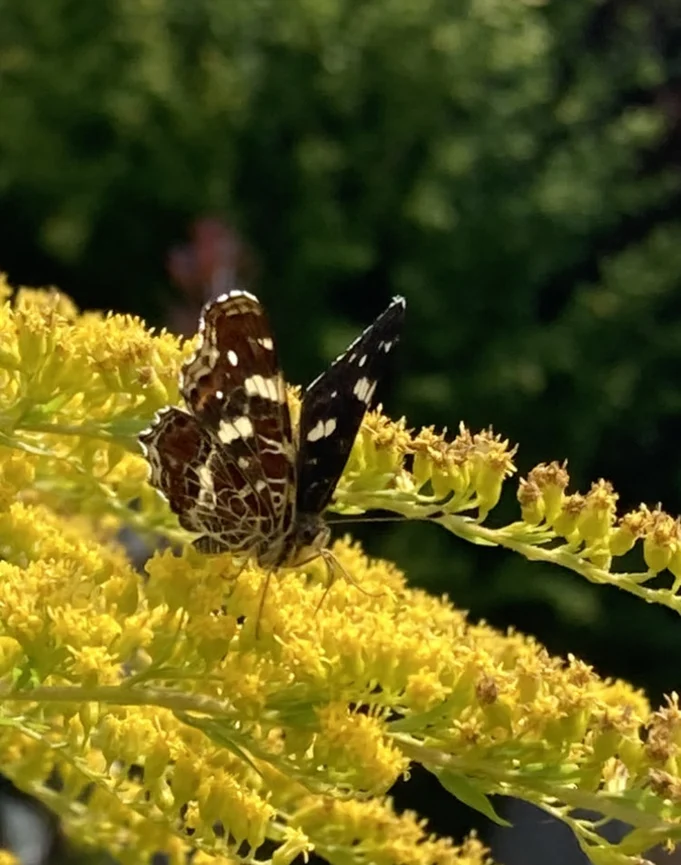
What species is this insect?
Araschnia levana
